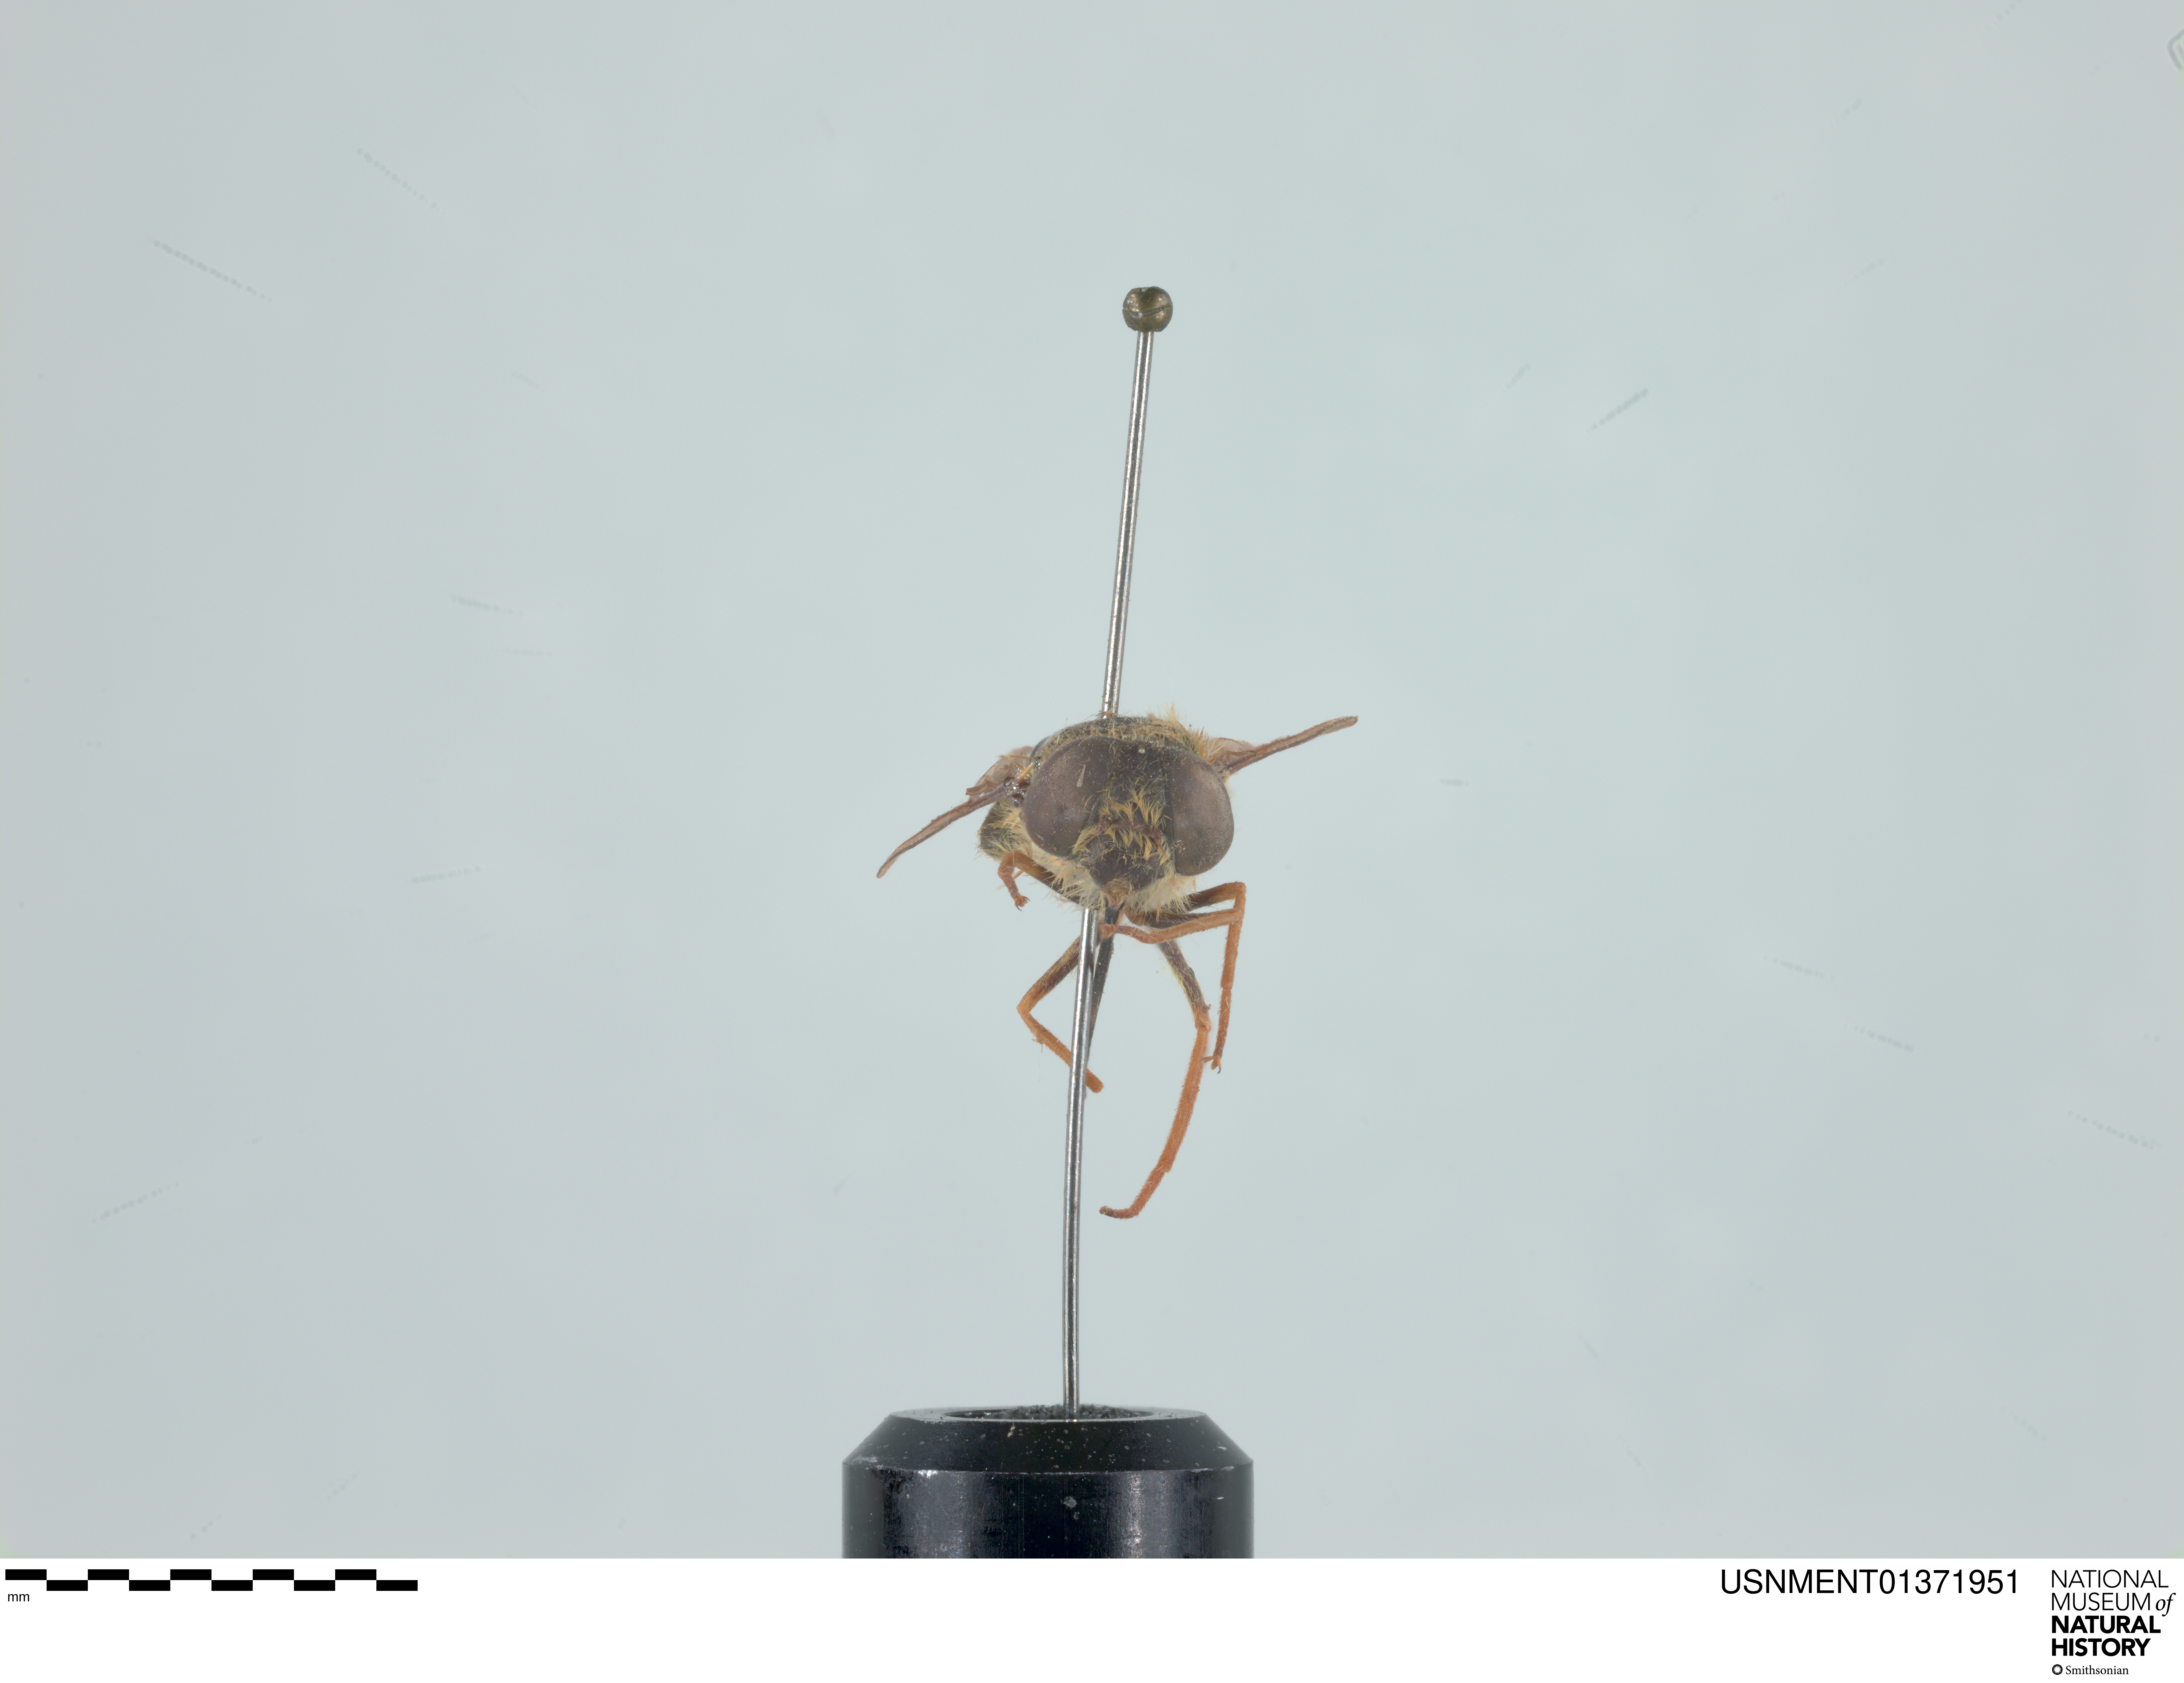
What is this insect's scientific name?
Neorhynchocephalus tauscheri
